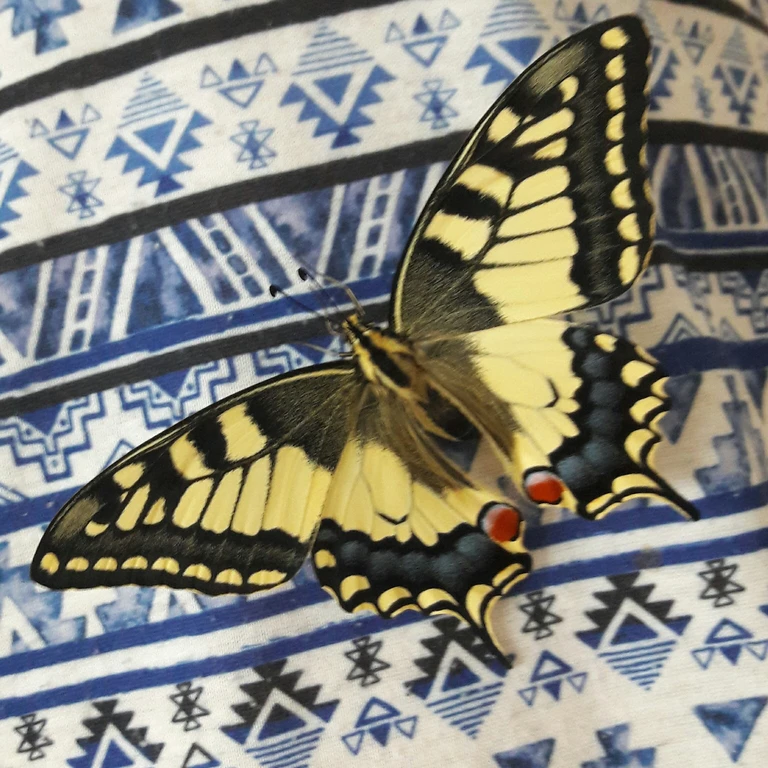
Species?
Papilio machaon
